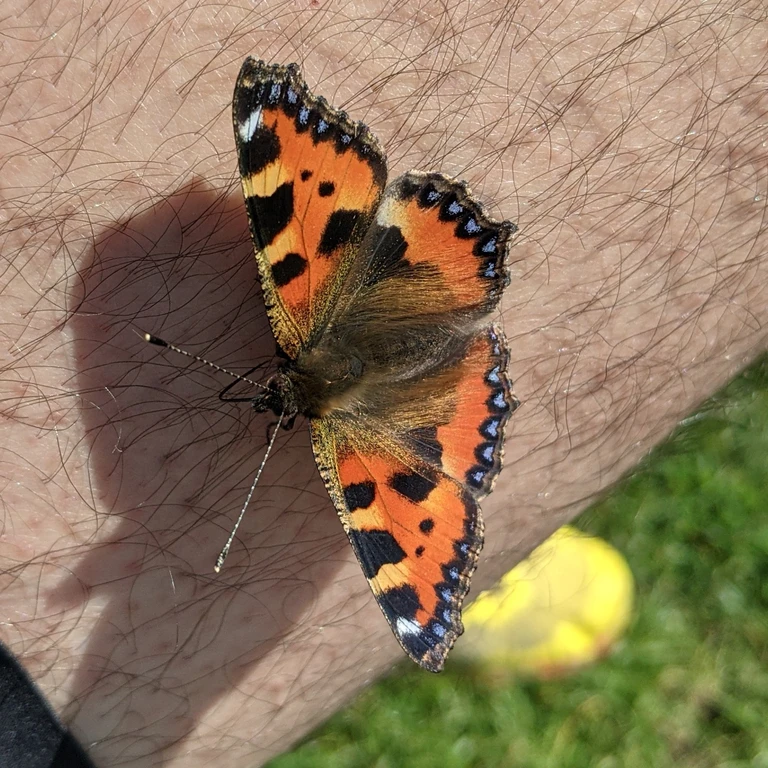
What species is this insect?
Aglais urticae
